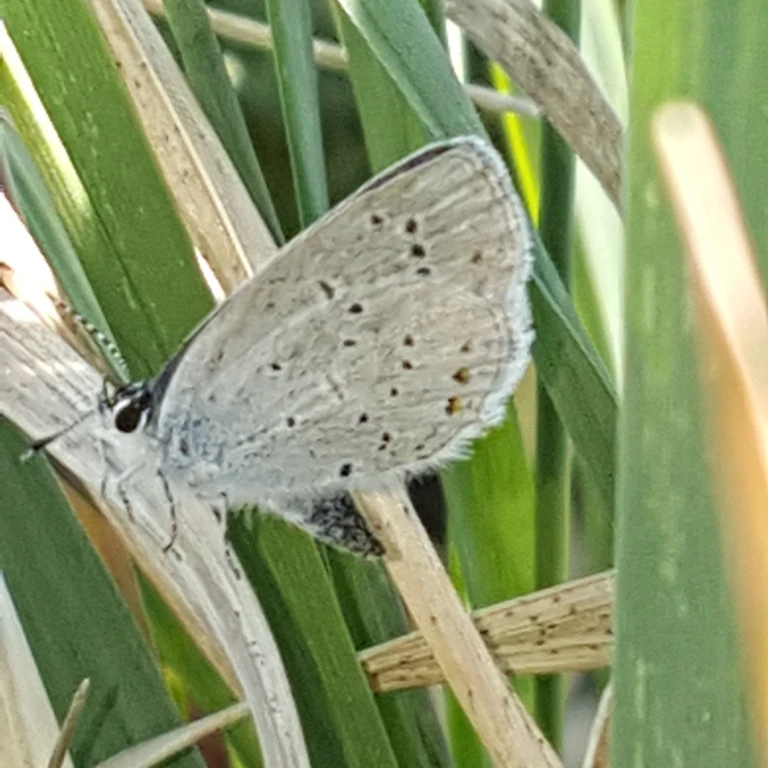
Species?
Cupido argiades (also Elkalyce argiades)
